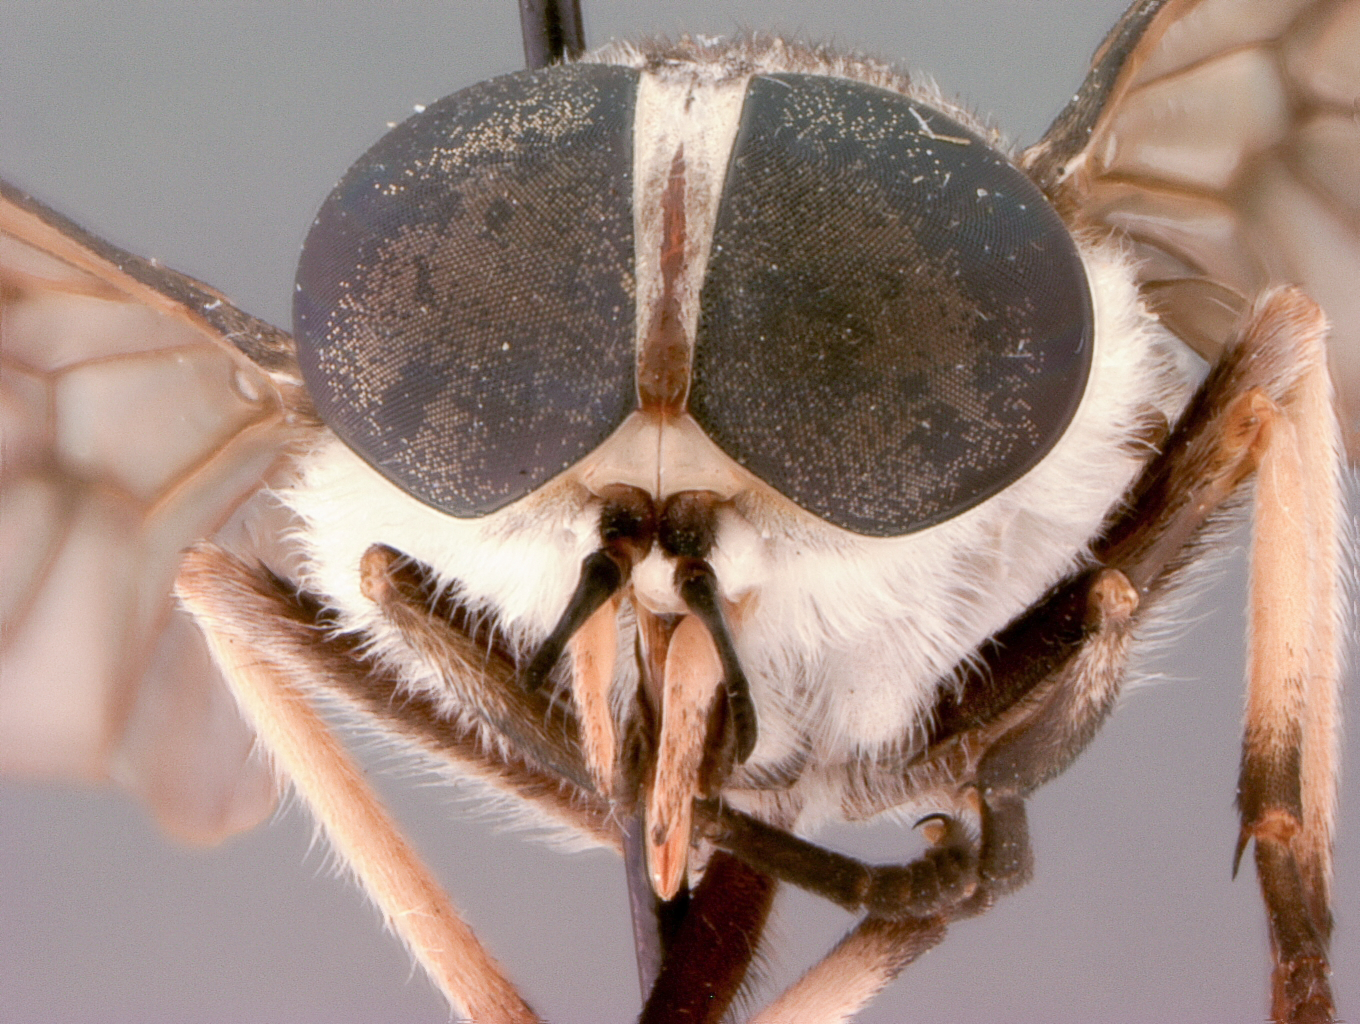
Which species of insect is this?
Tabanus moderator
